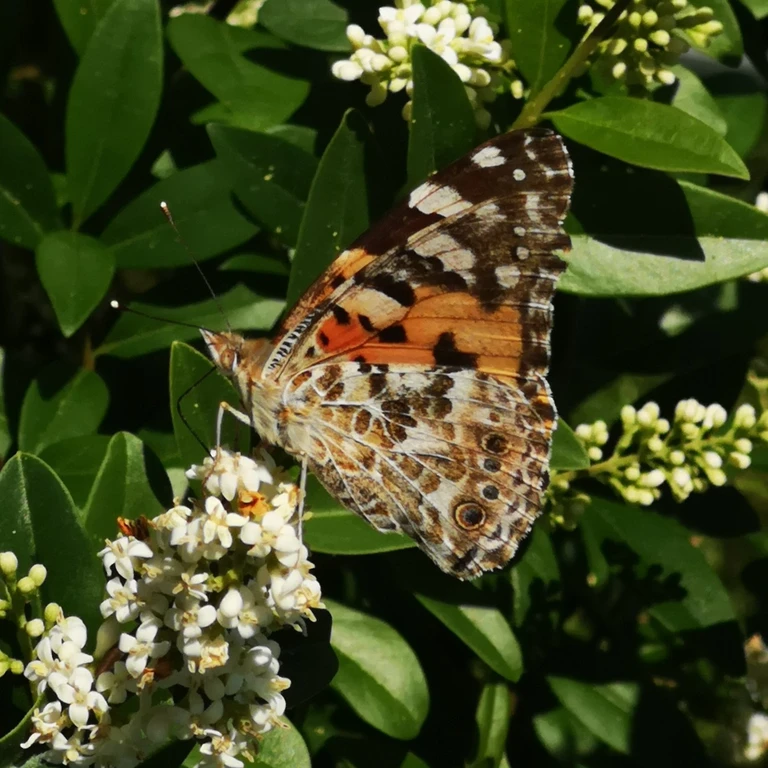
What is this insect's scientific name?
Vanessa cardui
